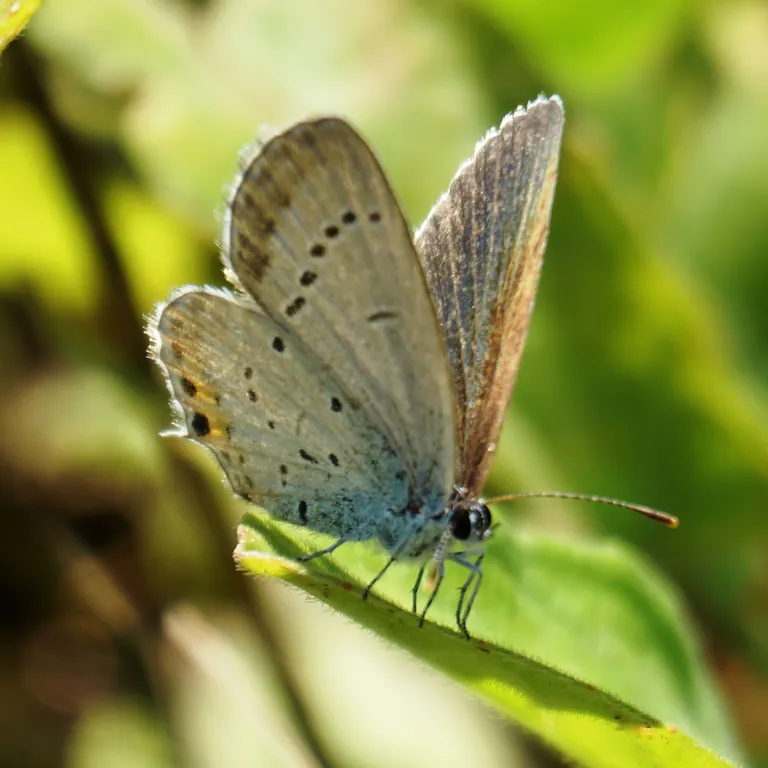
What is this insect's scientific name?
Cupido argiades (also Elkalyce argiades)
